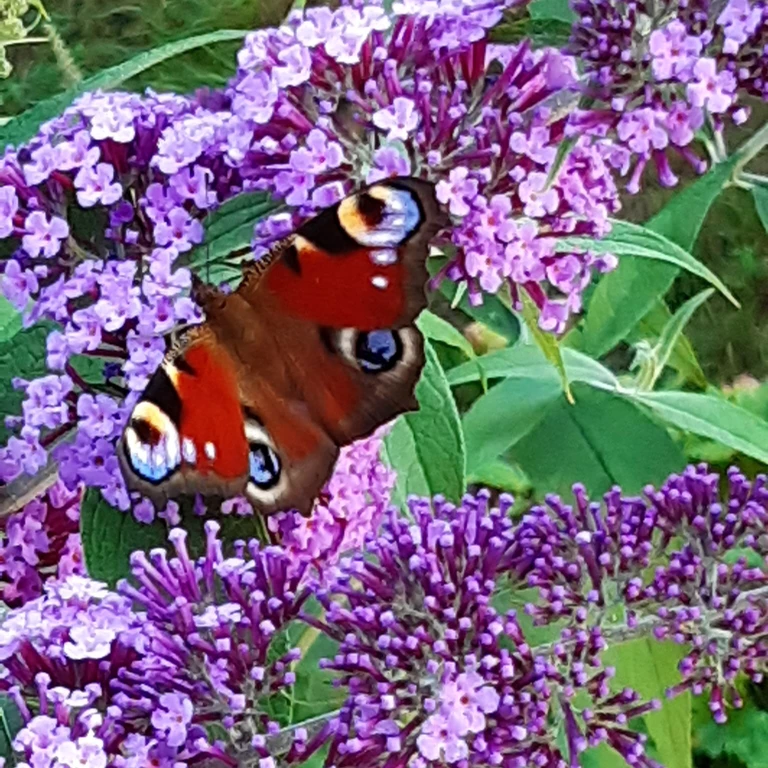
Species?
Aglais io
